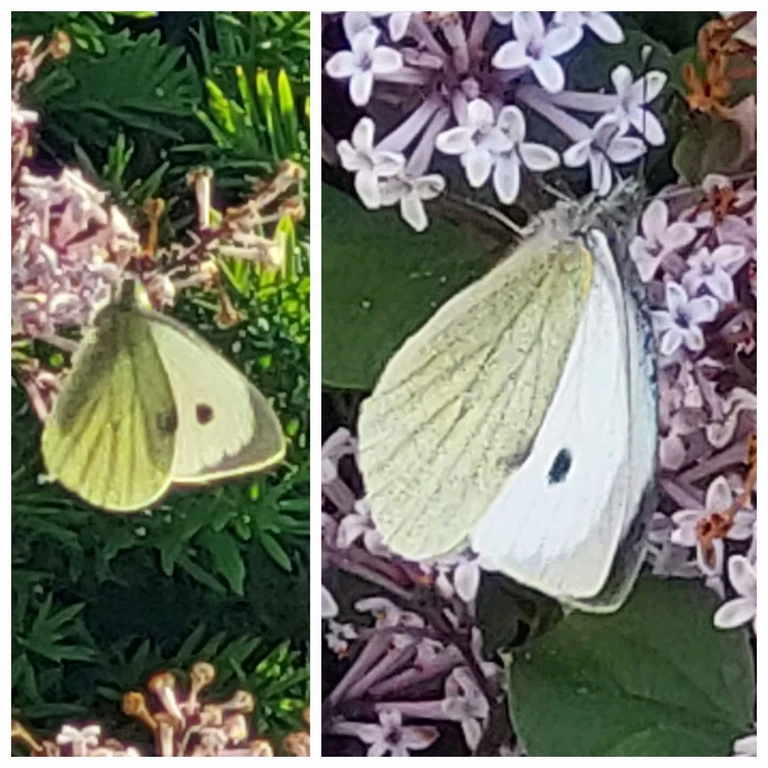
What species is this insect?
Pieris brassicae
